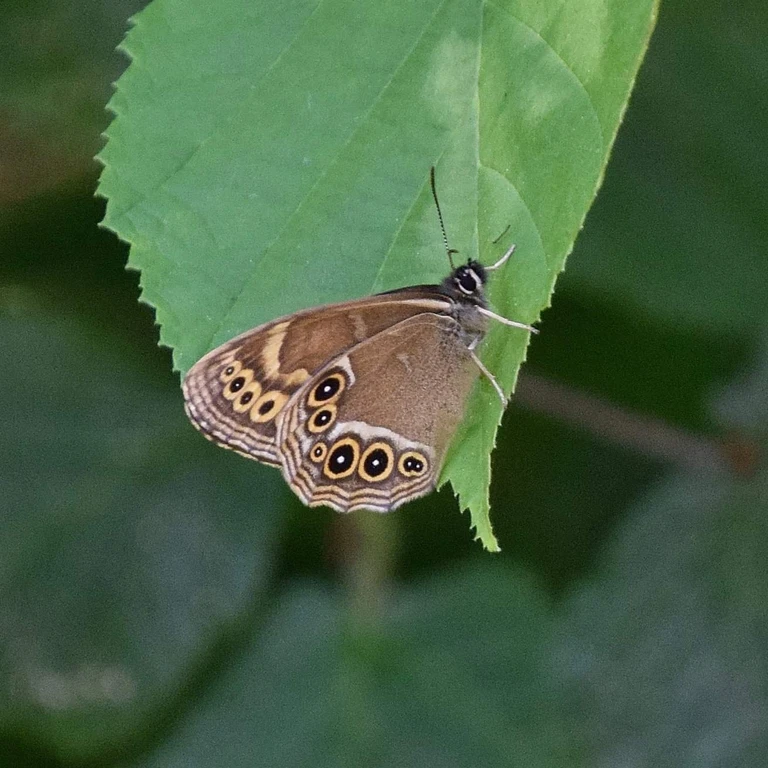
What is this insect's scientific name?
Lopinga achine (also Pararge achine)
